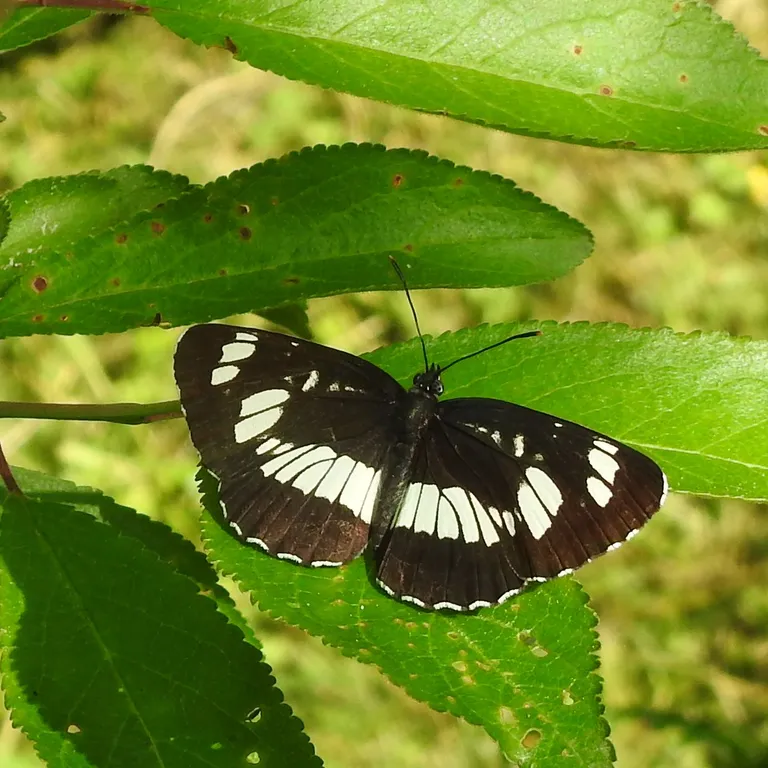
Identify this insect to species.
Neptis rivularis
